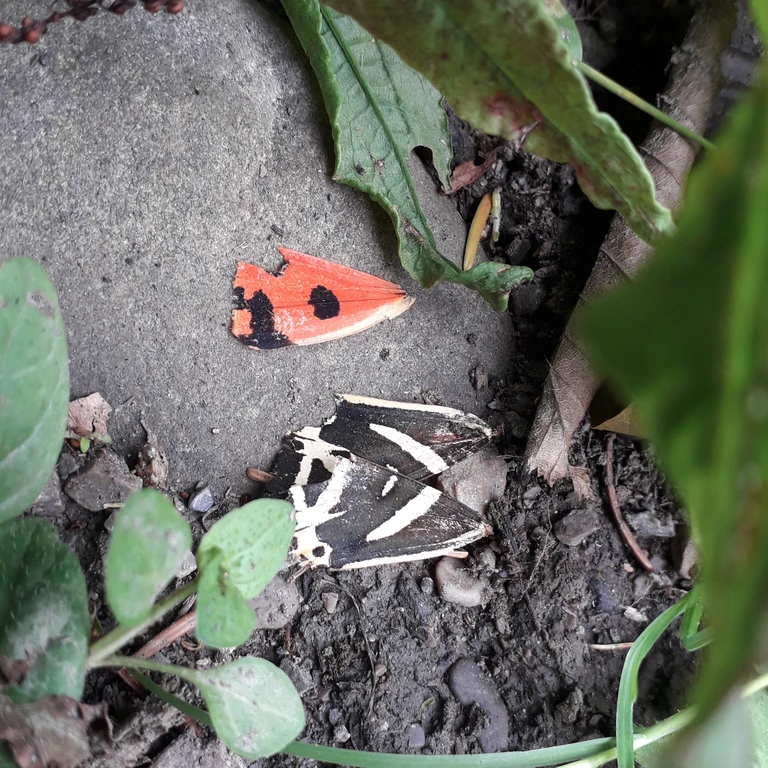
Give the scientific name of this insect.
Euplagia quadripunctaria
